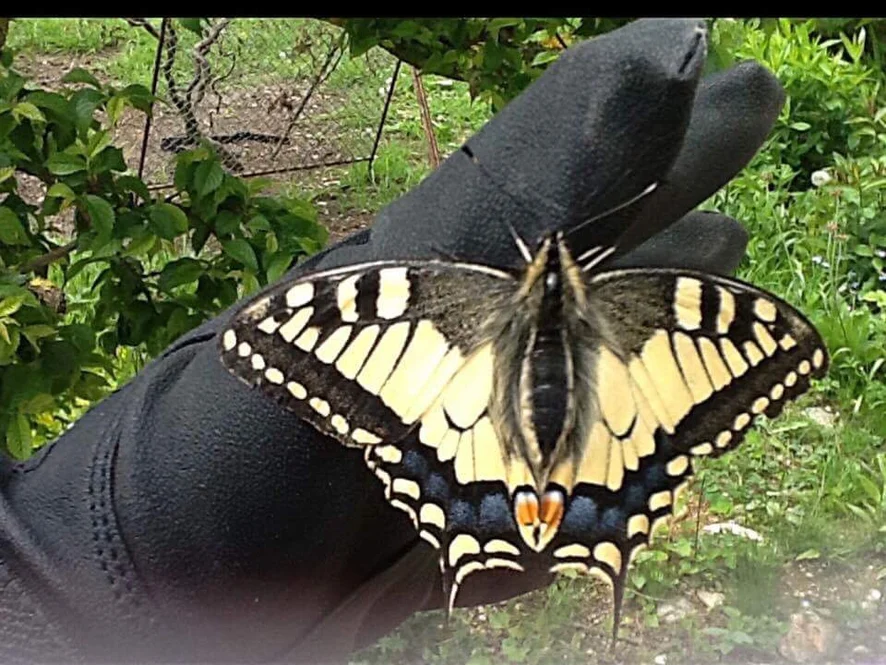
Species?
Papilio machaon
